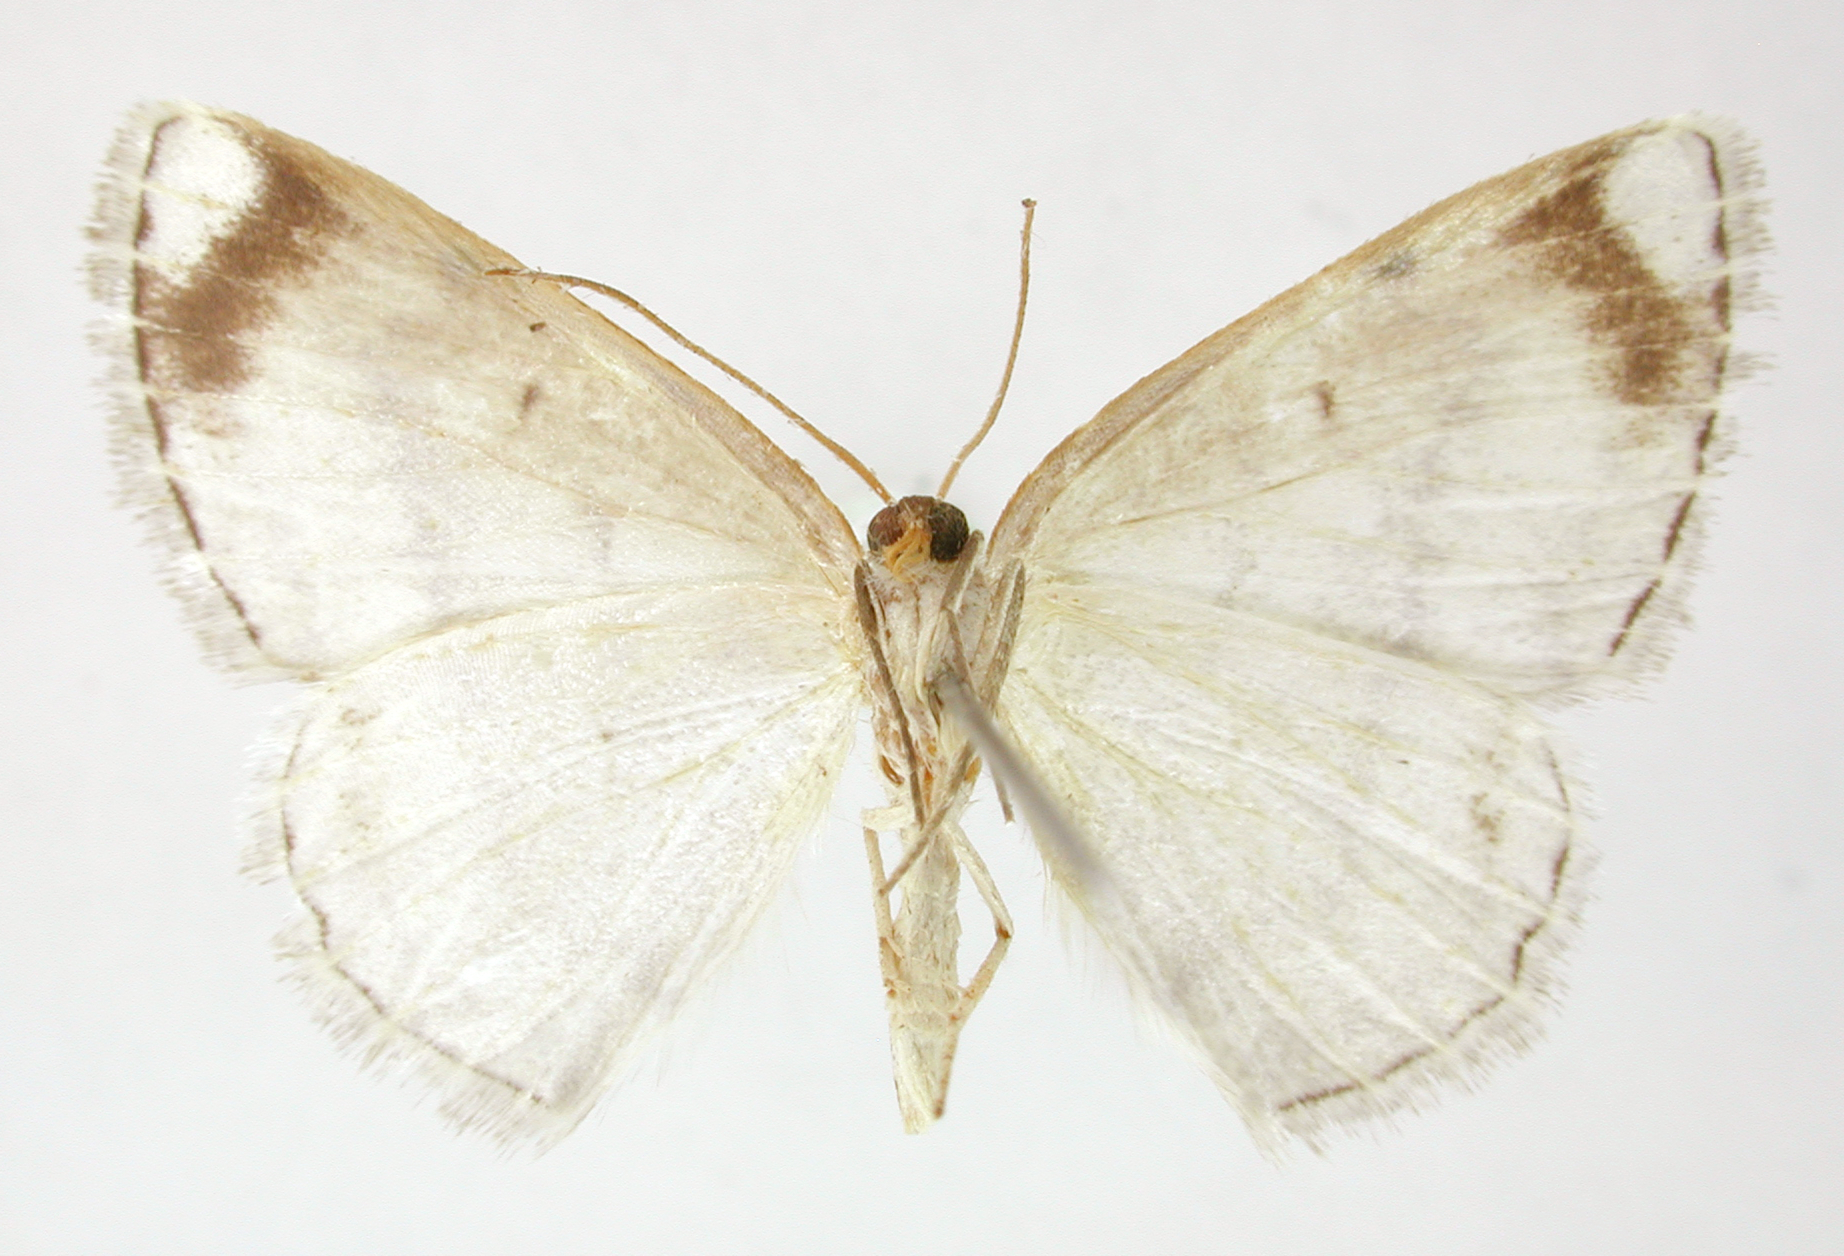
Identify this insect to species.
Lomographa angulilinea
